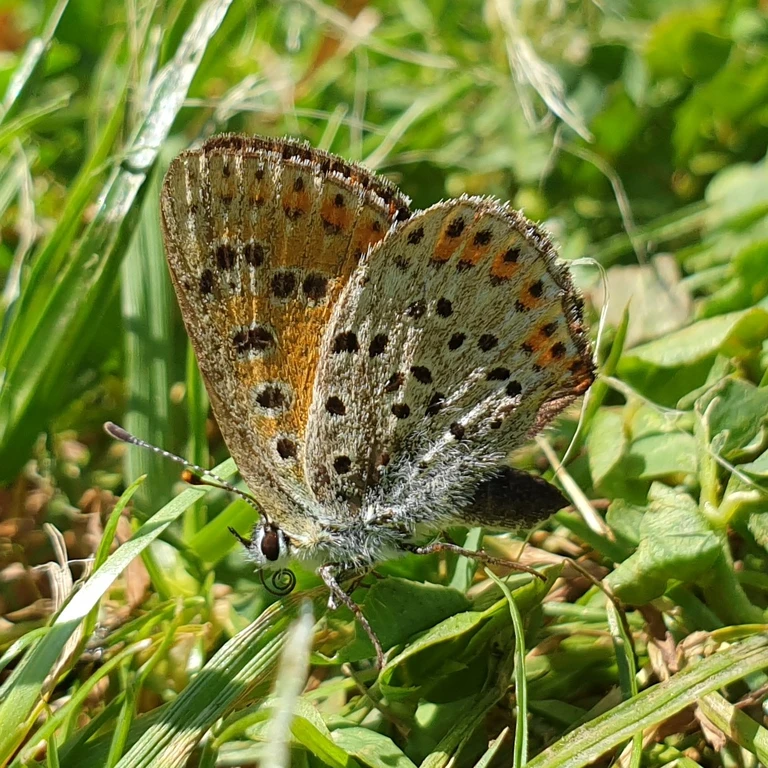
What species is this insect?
Lycaena tityrus (also Loweia tityrus)
